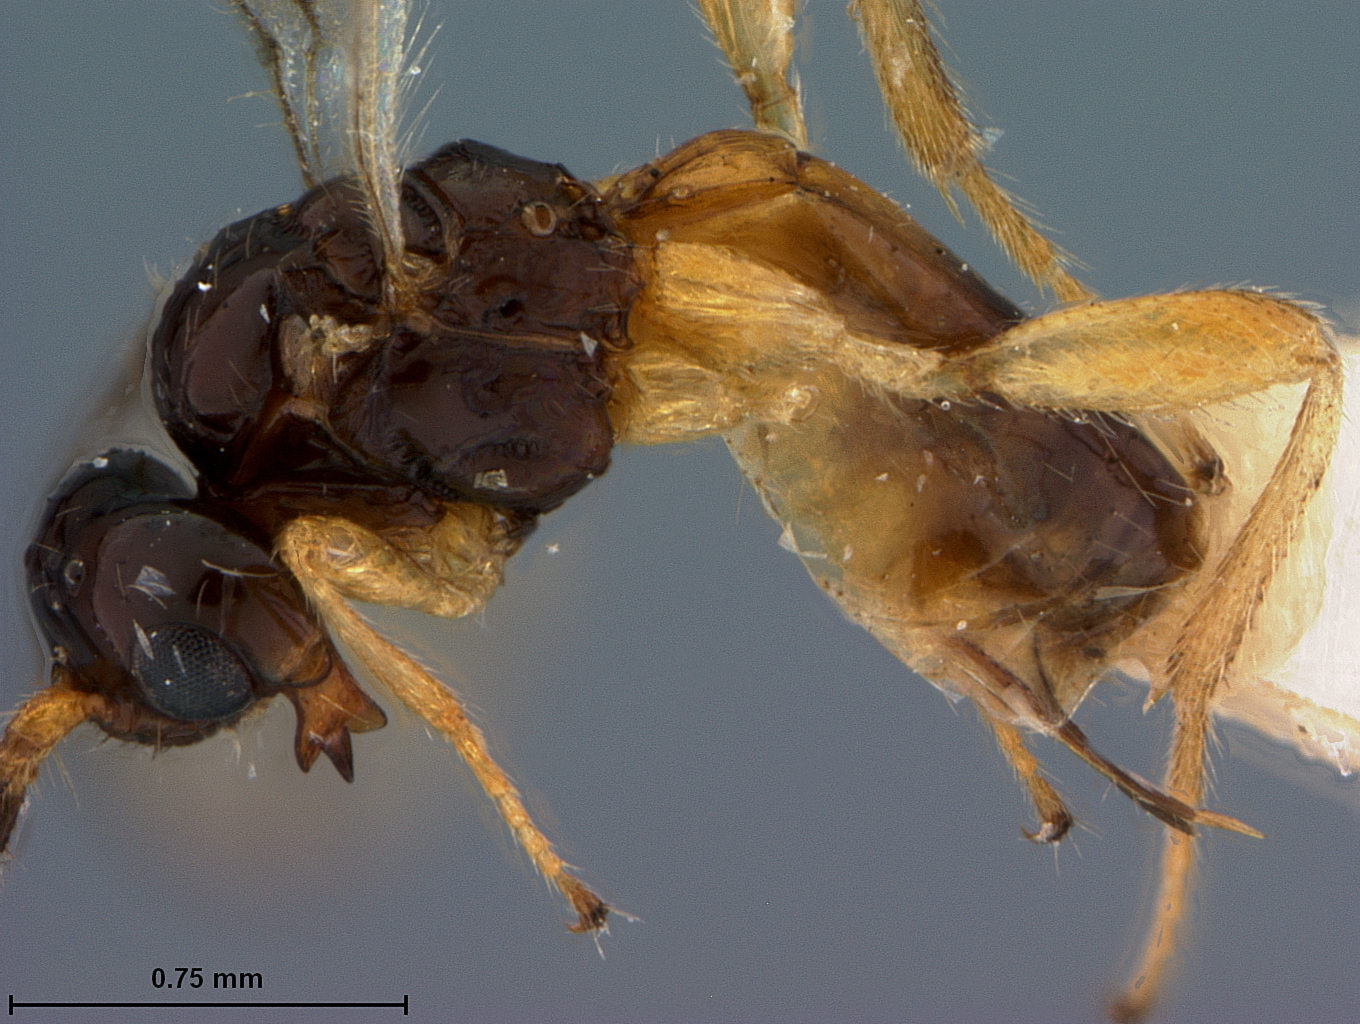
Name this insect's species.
Aspilota dreisbachi
